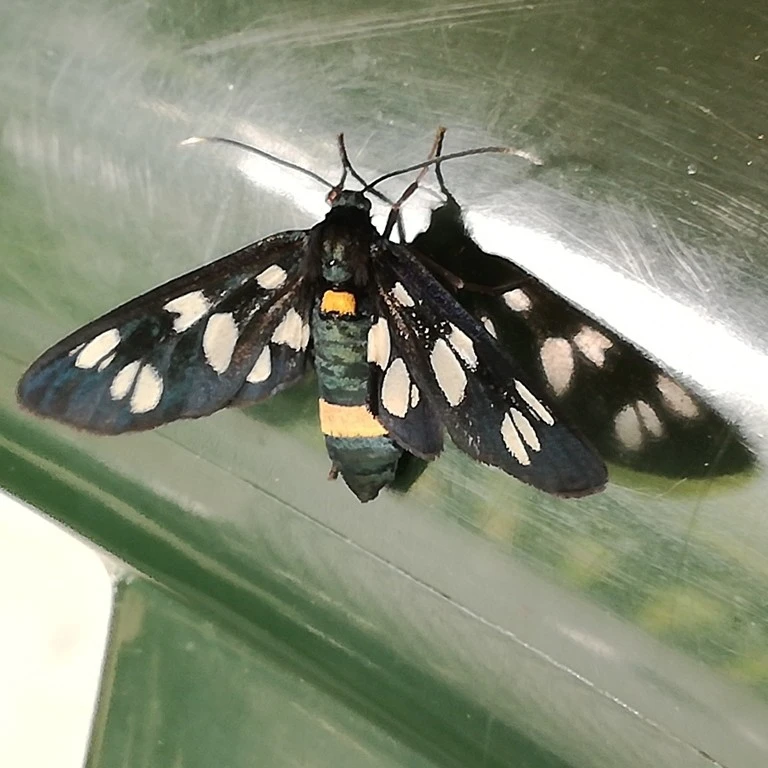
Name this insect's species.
Amata phegea
